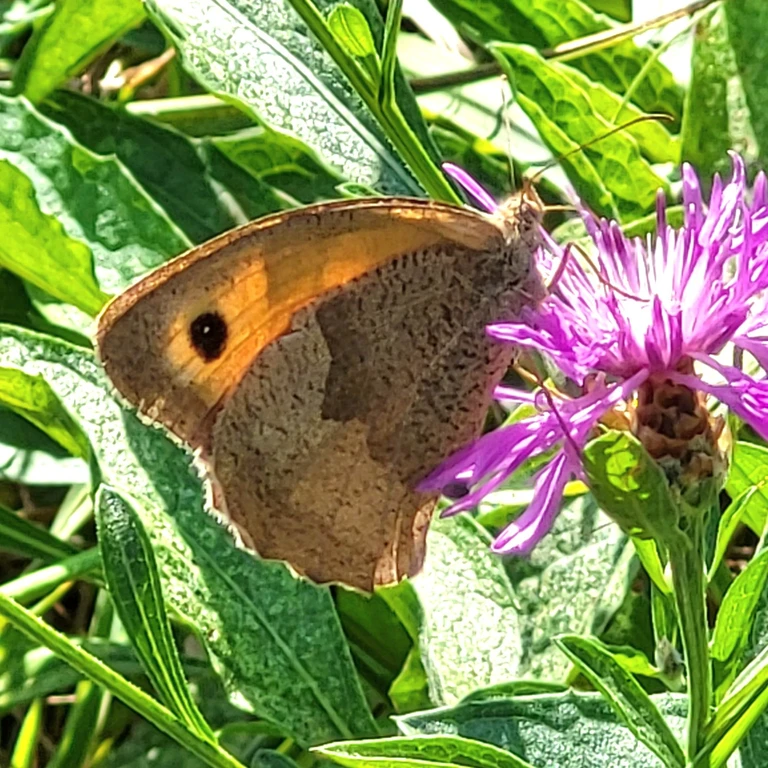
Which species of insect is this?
Maniola jurtina
